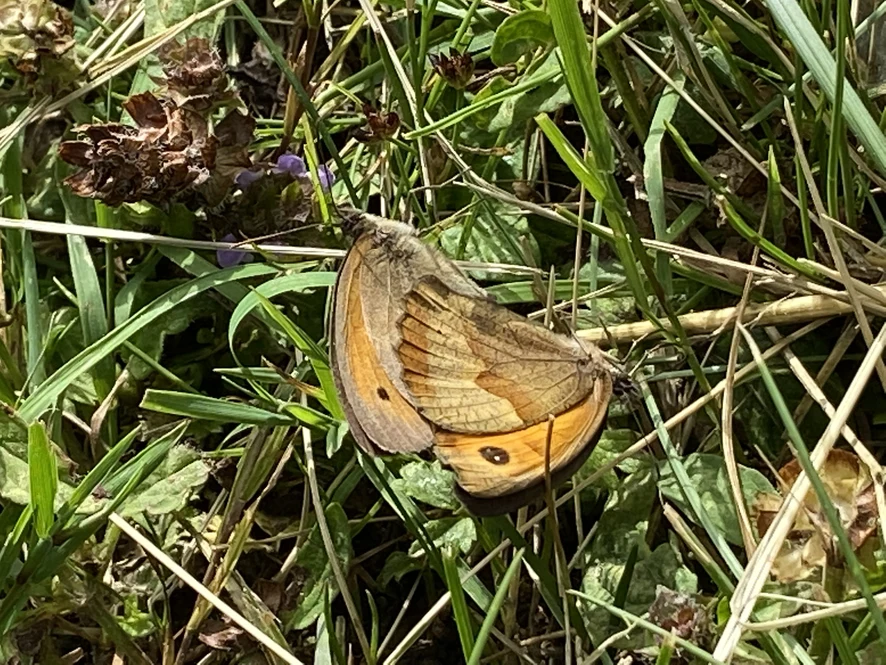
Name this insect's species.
Maniola jurtina
